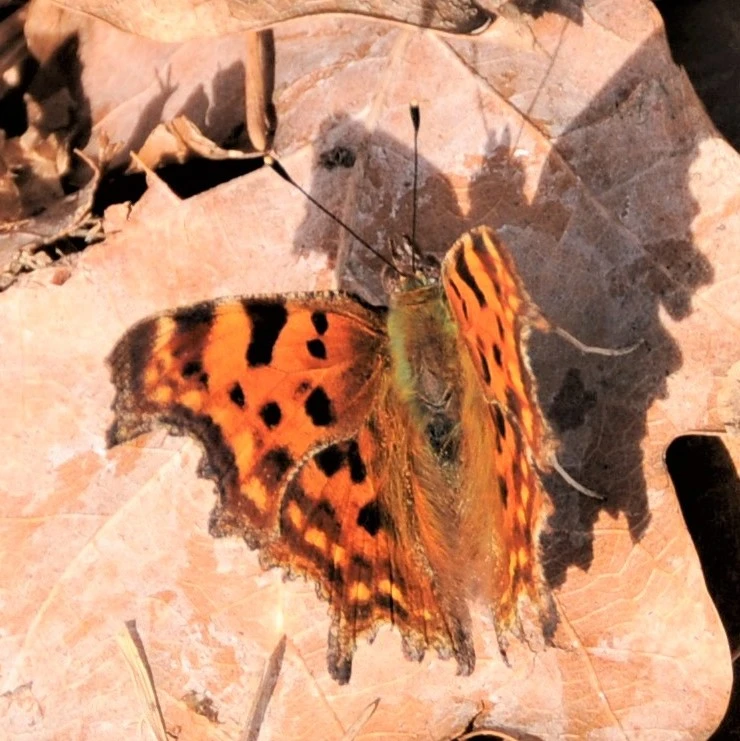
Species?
Polygonia c-album
